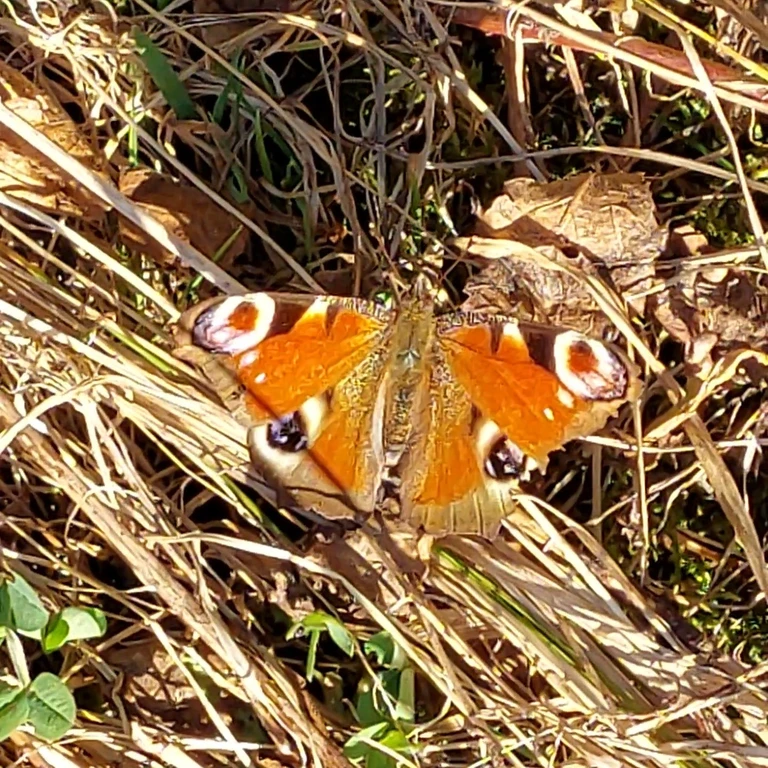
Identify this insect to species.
Aglais io
